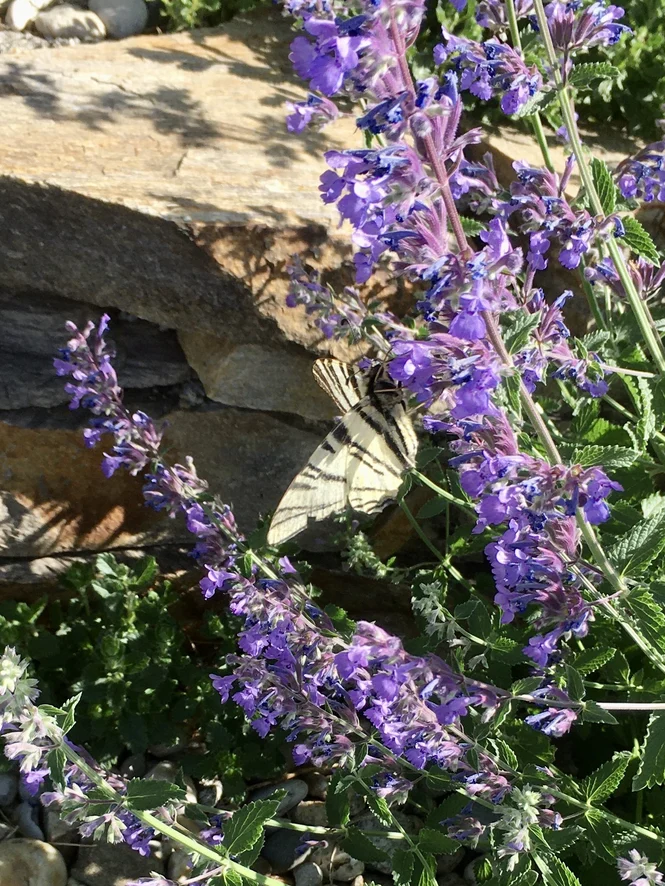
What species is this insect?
Iphiclides podalirius
